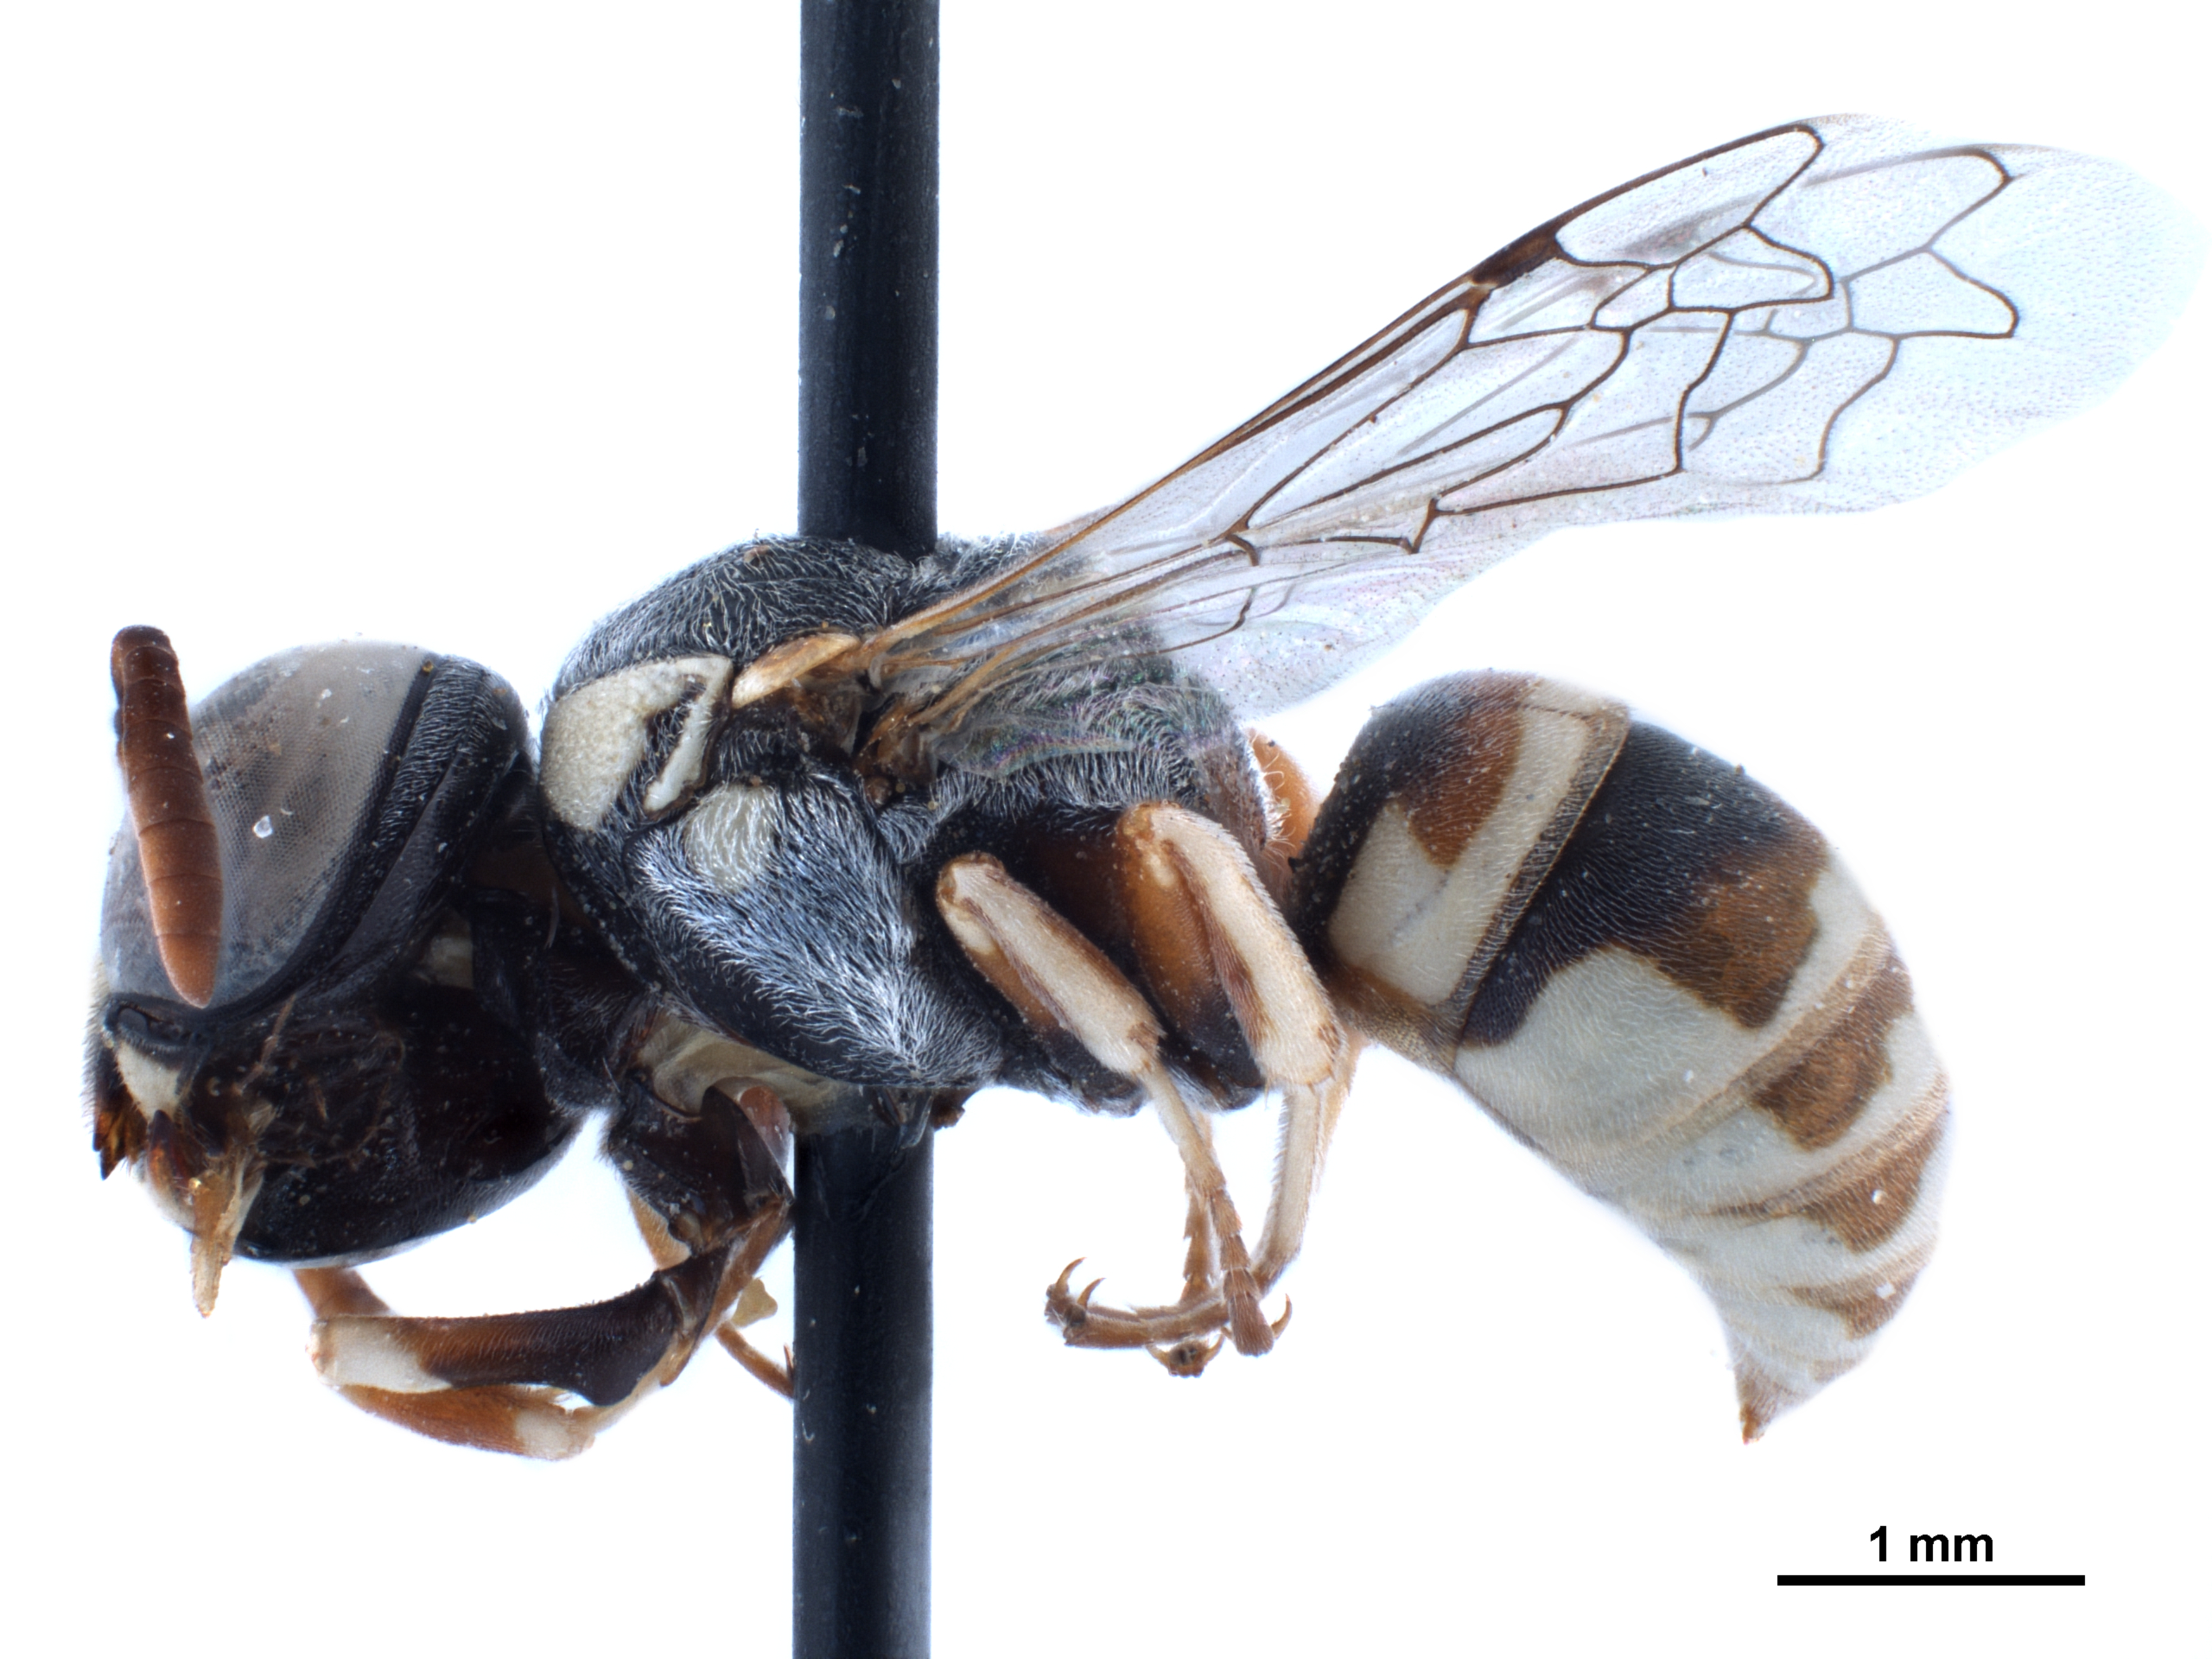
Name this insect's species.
Euparagia desertorum
